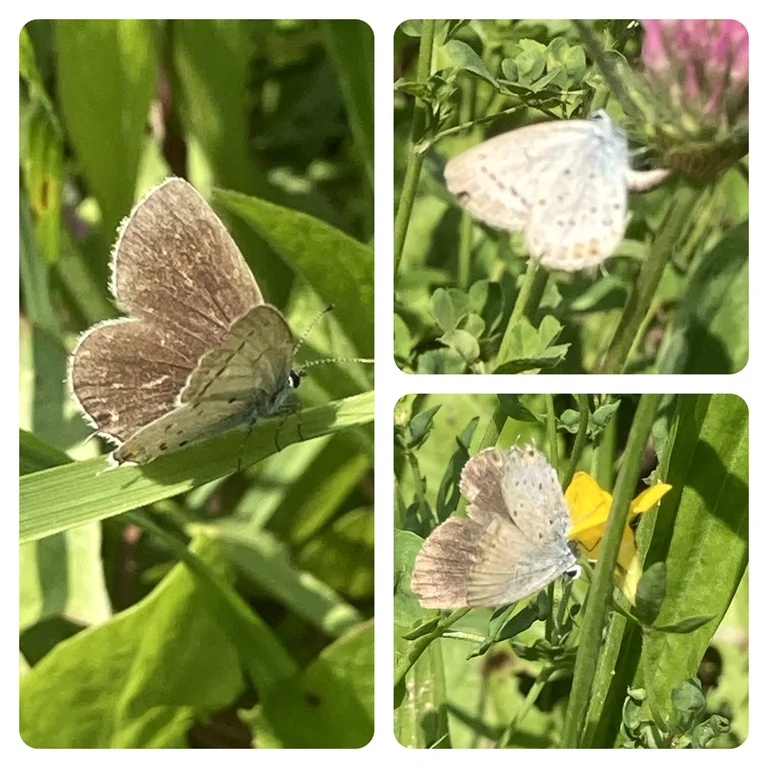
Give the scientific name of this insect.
Cupido argiades (also Elkalyce argiades)
